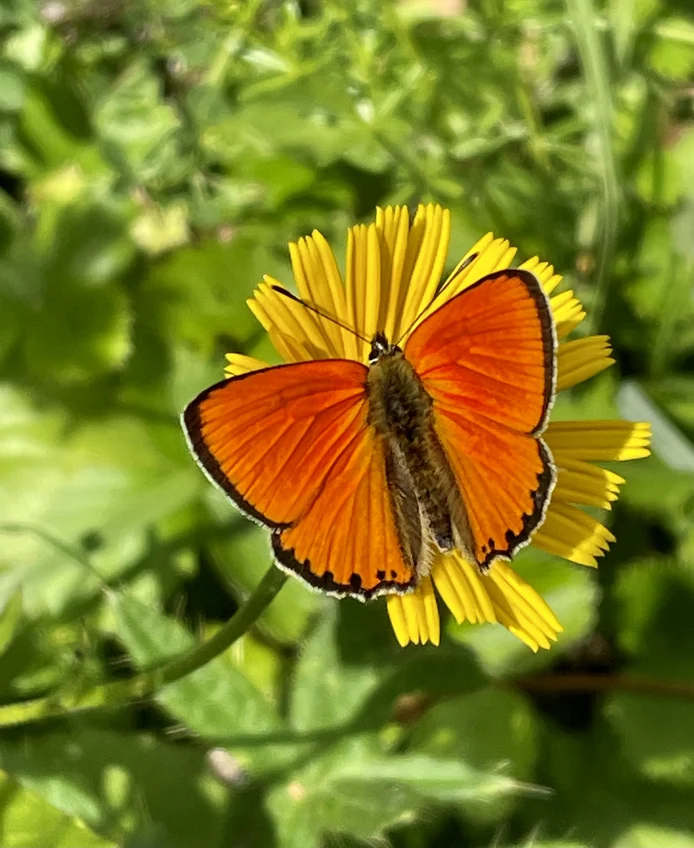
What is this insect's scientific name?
Lycaena virgaureae
